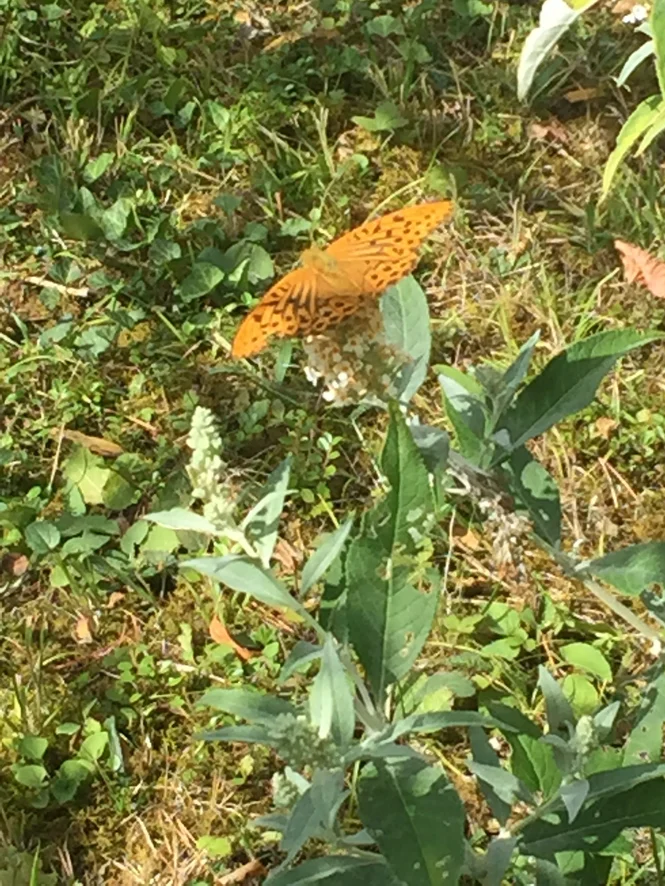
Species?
Argynnis paphia
